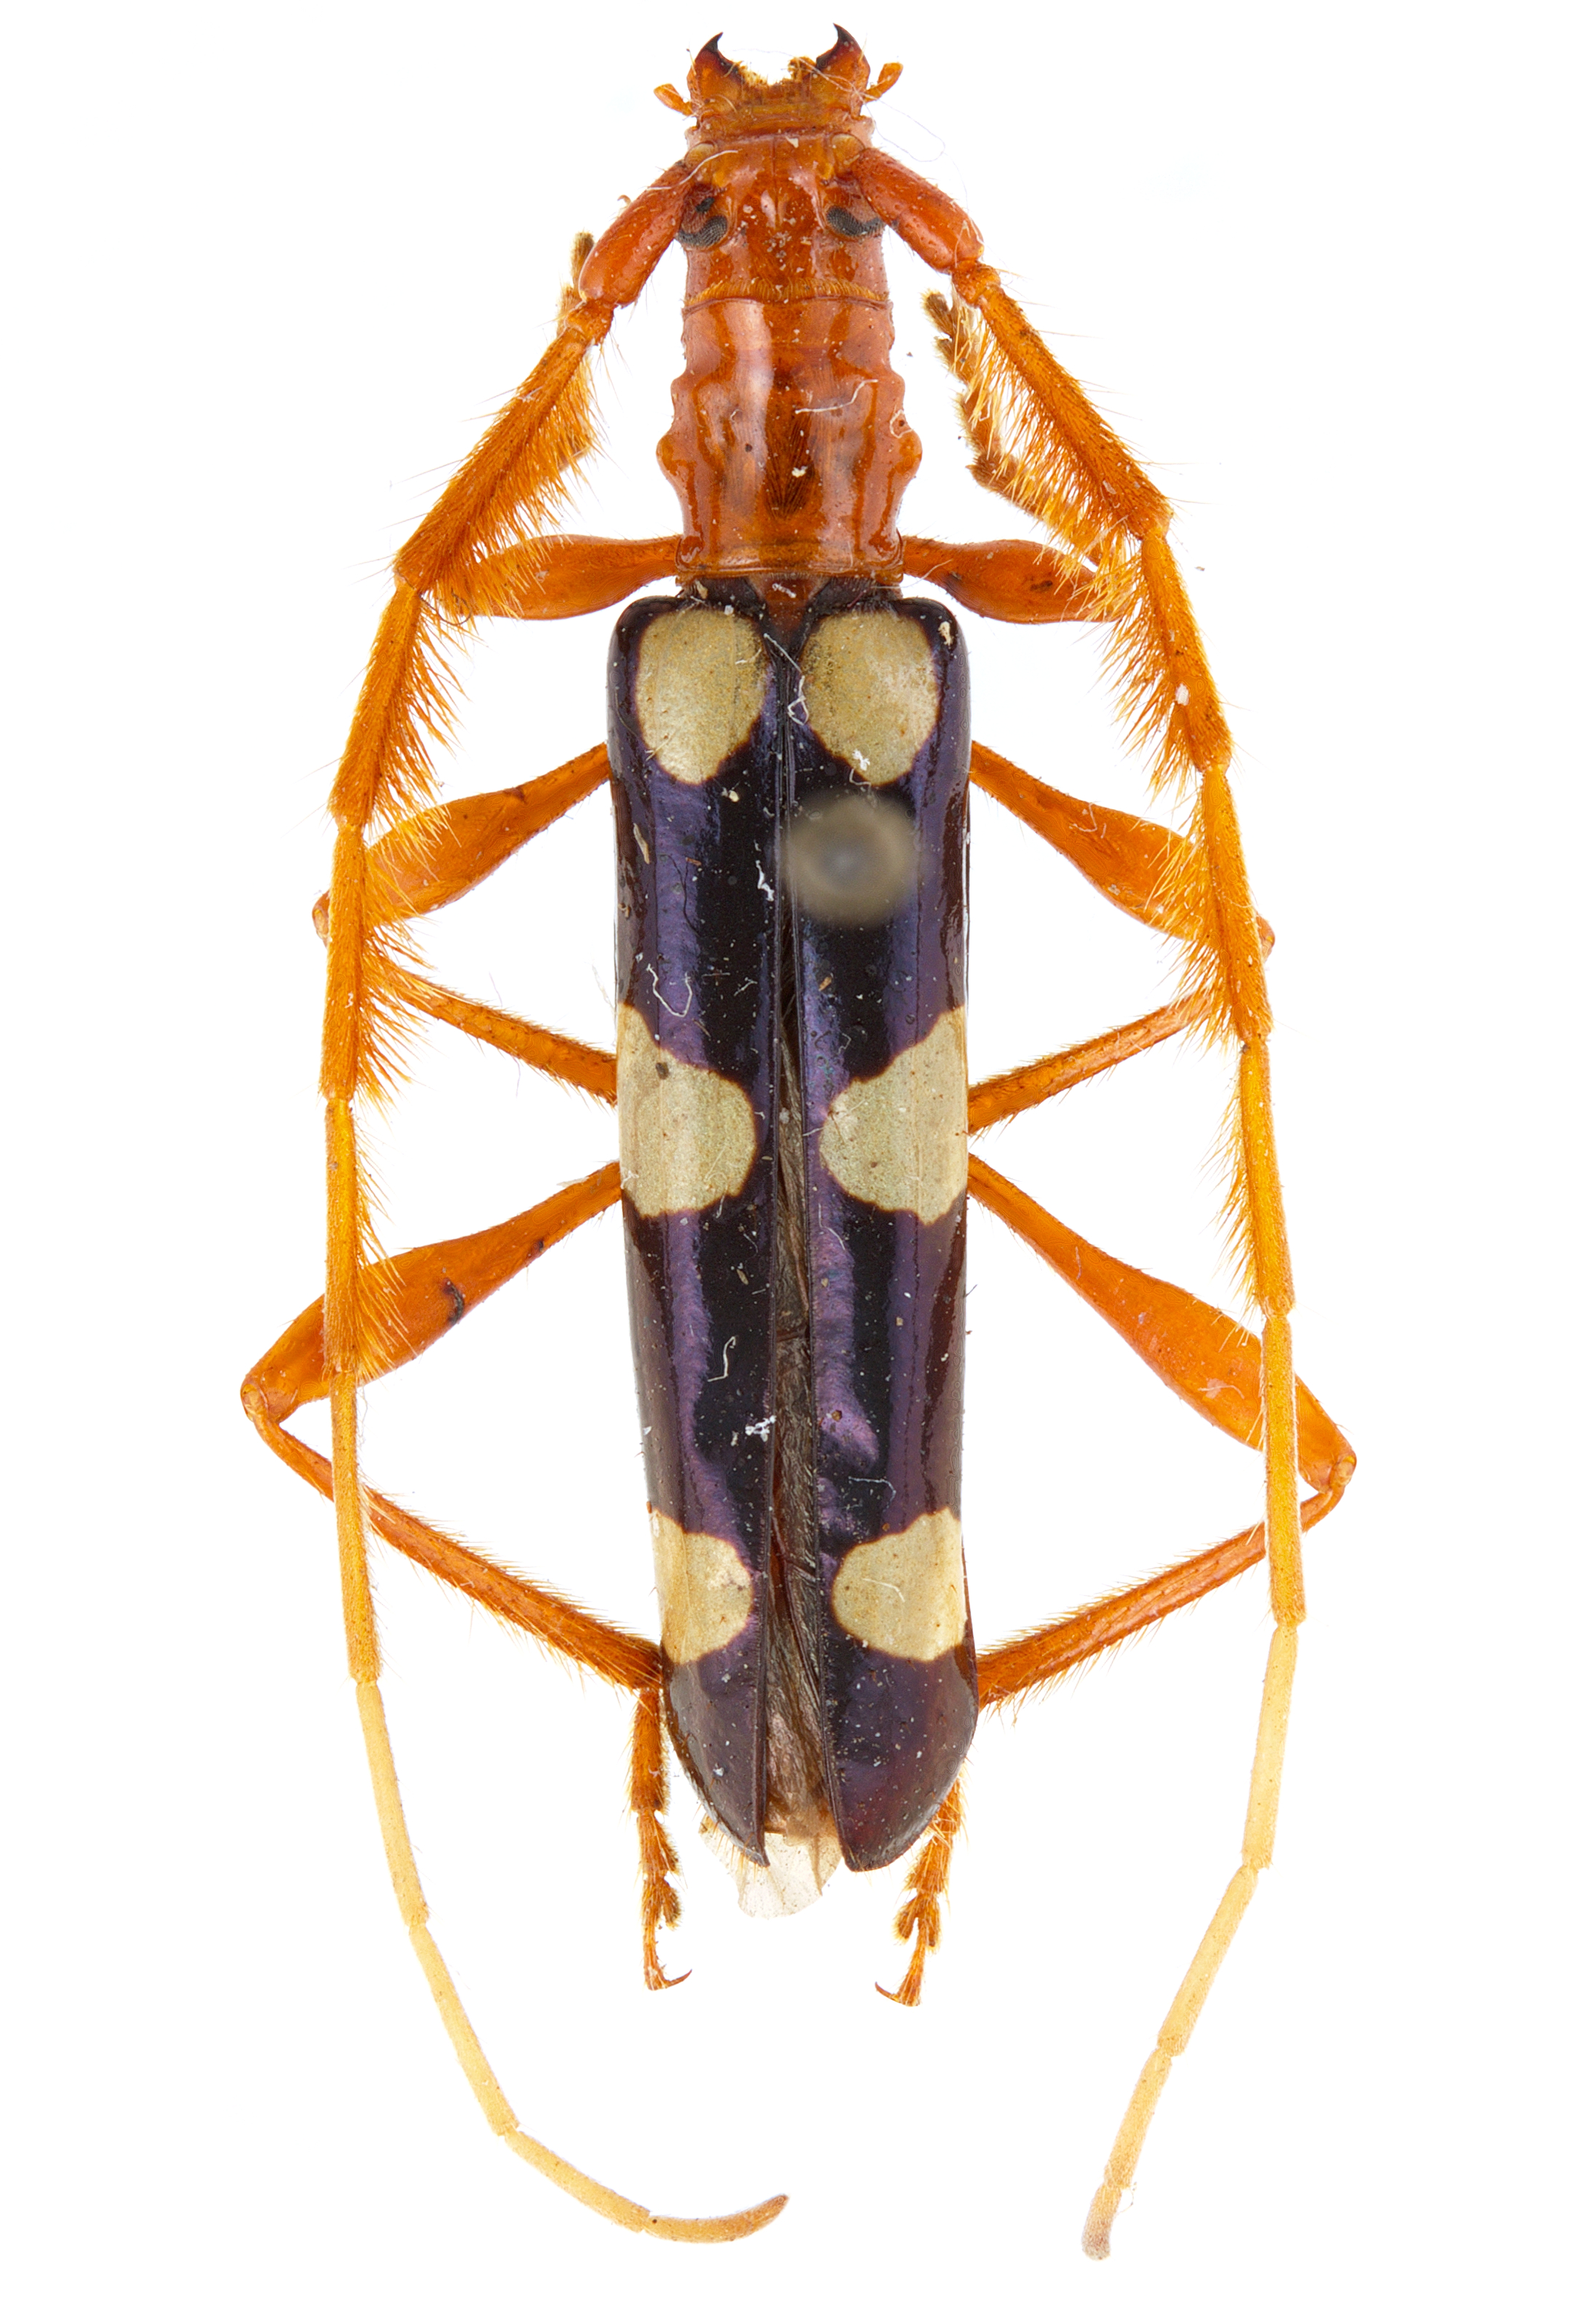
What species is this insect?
Achenoderus octomaculatus
